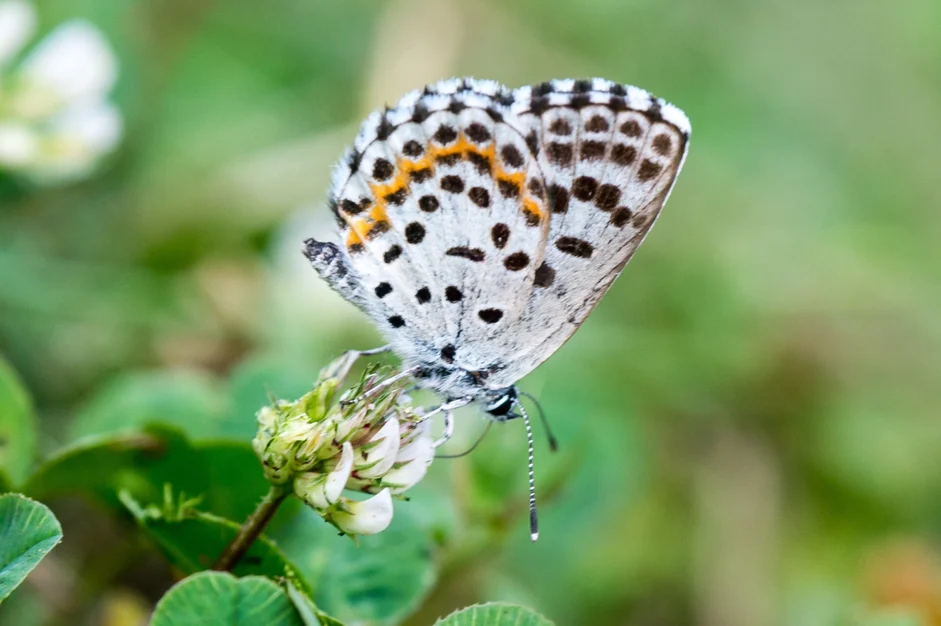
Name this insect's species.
Scolitantides orion
